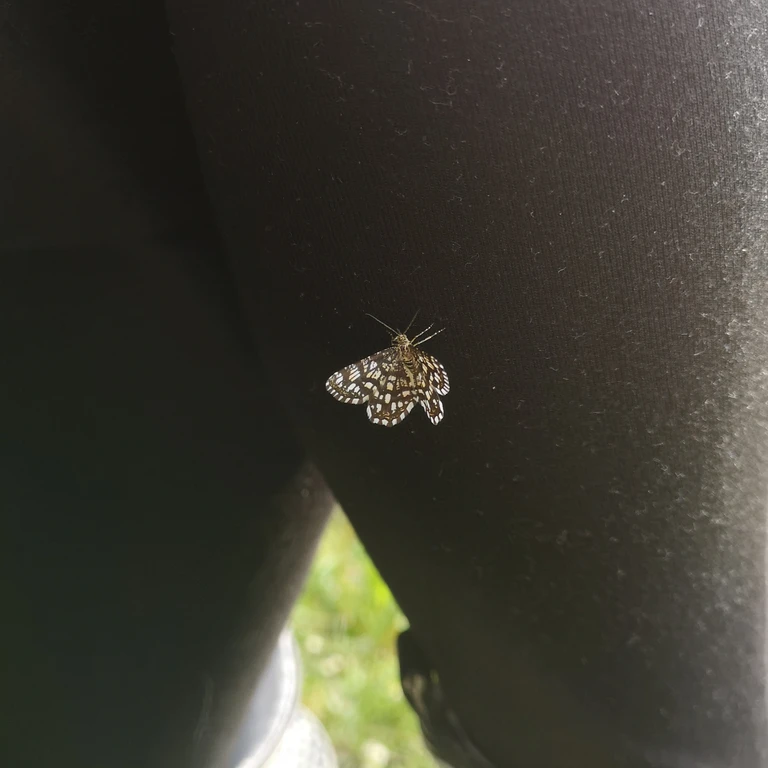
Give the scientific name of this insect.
Chiasmia clathrata
